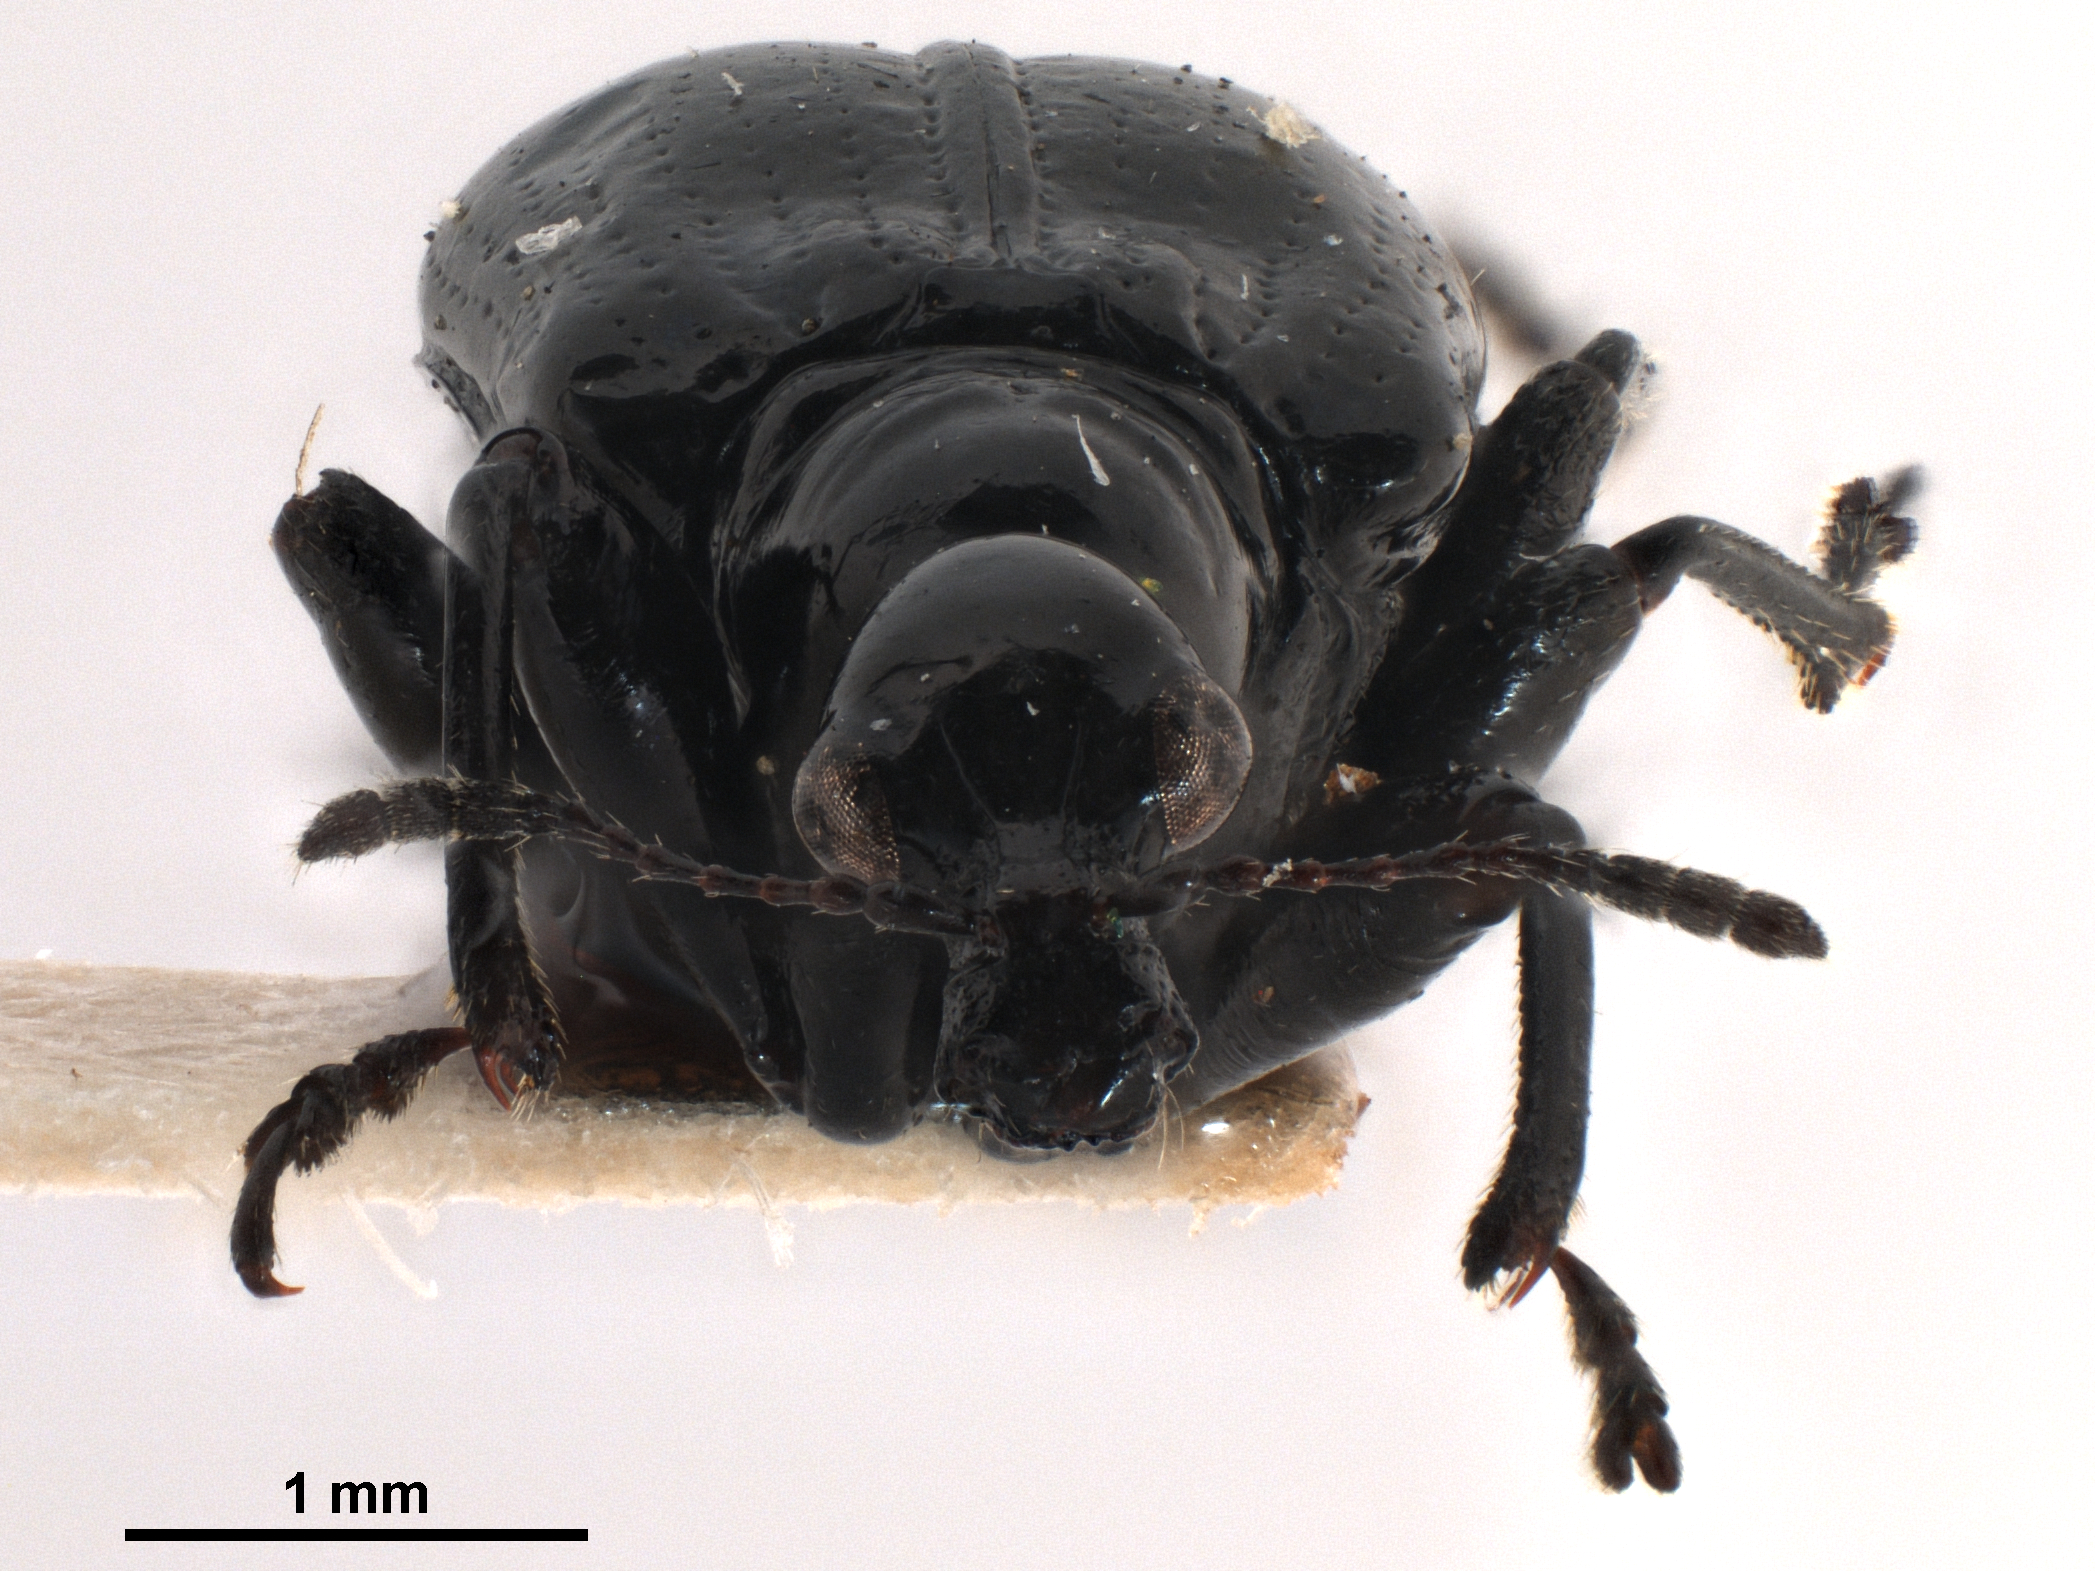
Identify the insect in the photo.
Cycnotrachelus roelofsi
